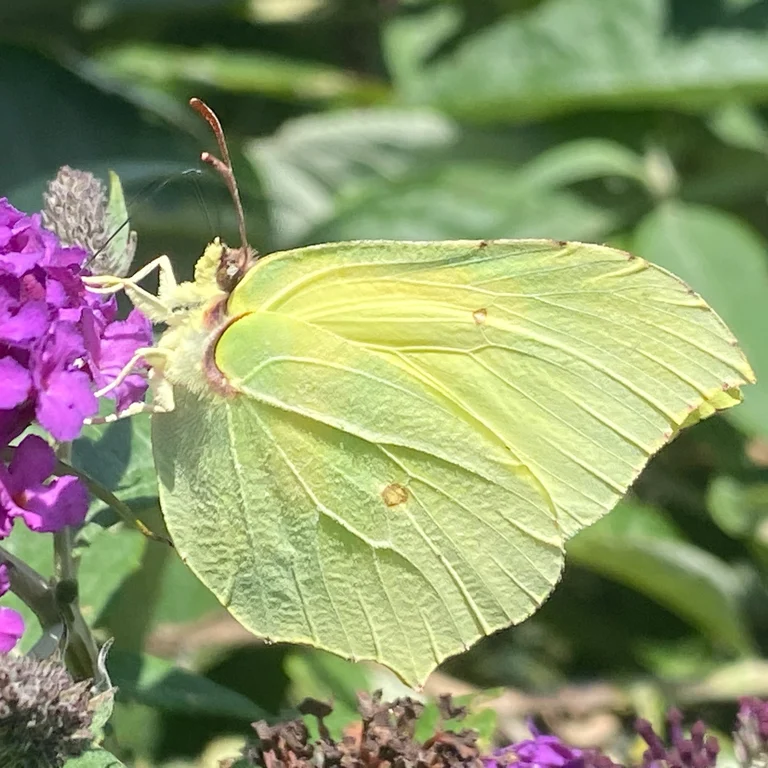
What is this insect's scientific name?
Gonepteryx rhamni
